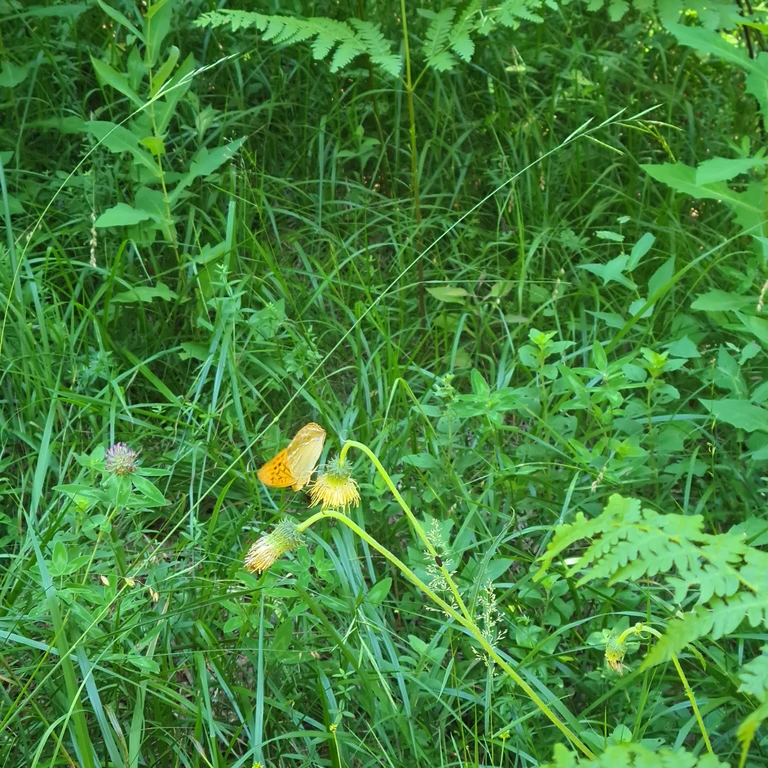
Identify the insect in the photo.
Argynnis paphia
